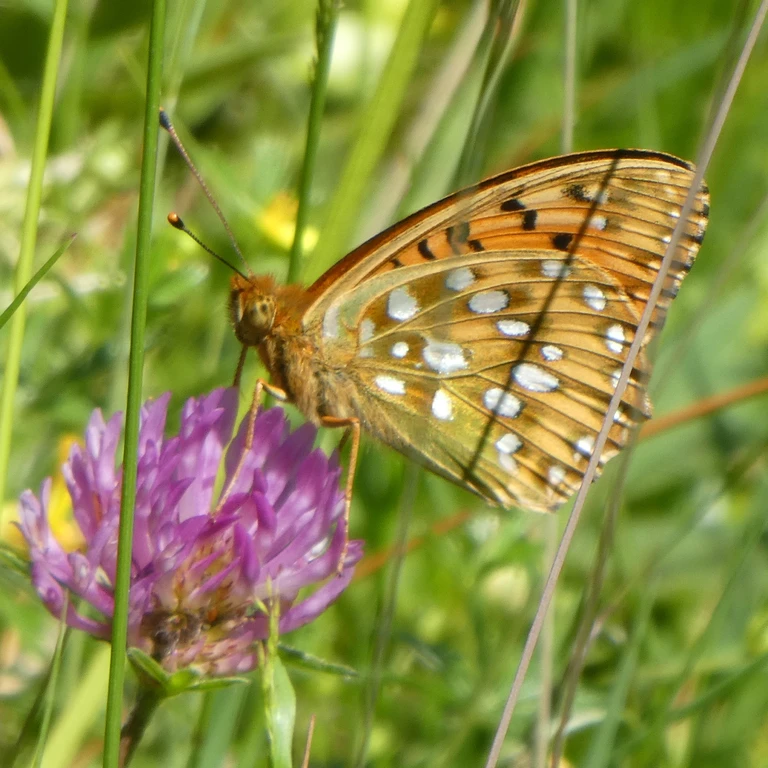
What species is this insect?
Speyeria aglaja
